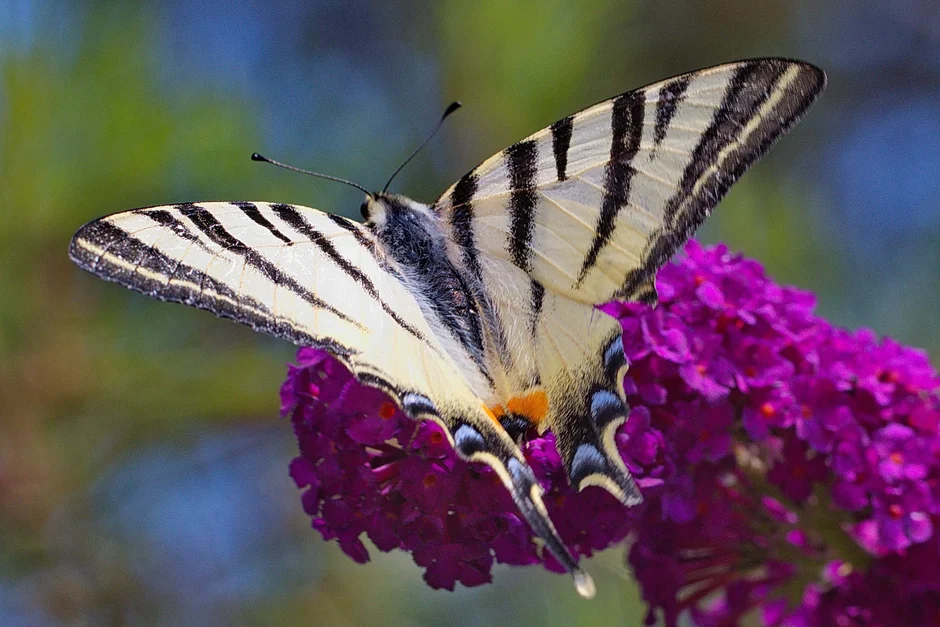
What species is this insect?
Iphiclides podalirius
